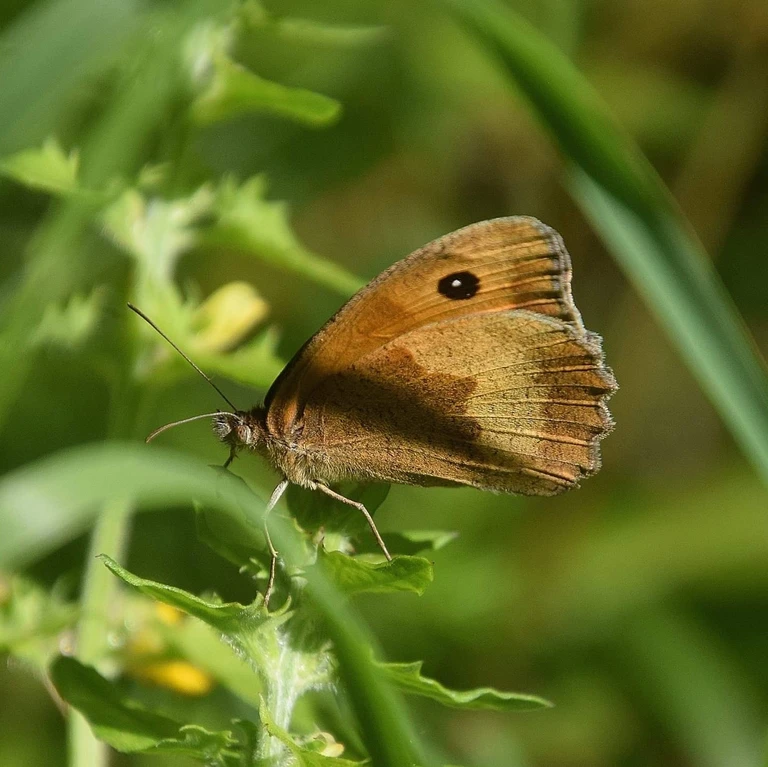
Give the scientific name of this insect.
Maniola jurtina
